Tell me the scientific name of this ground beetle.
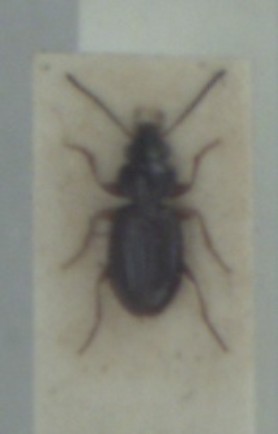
Bembidion mannerheimii
